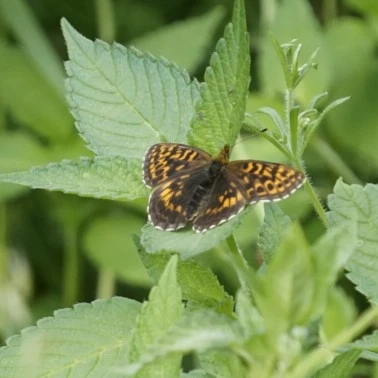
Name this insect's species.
Boloria thore
